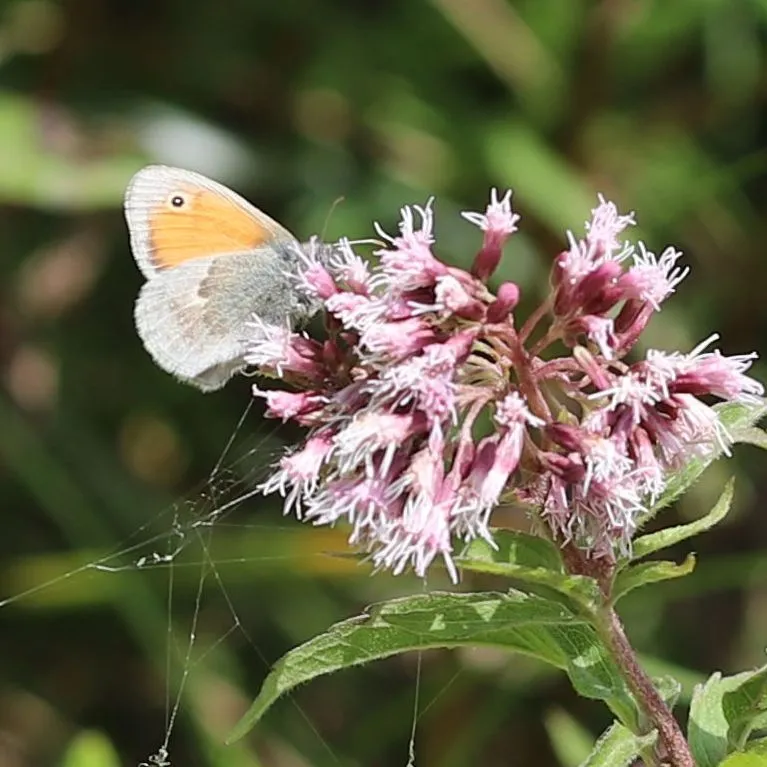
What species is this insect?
Coenonympha pamphilus
